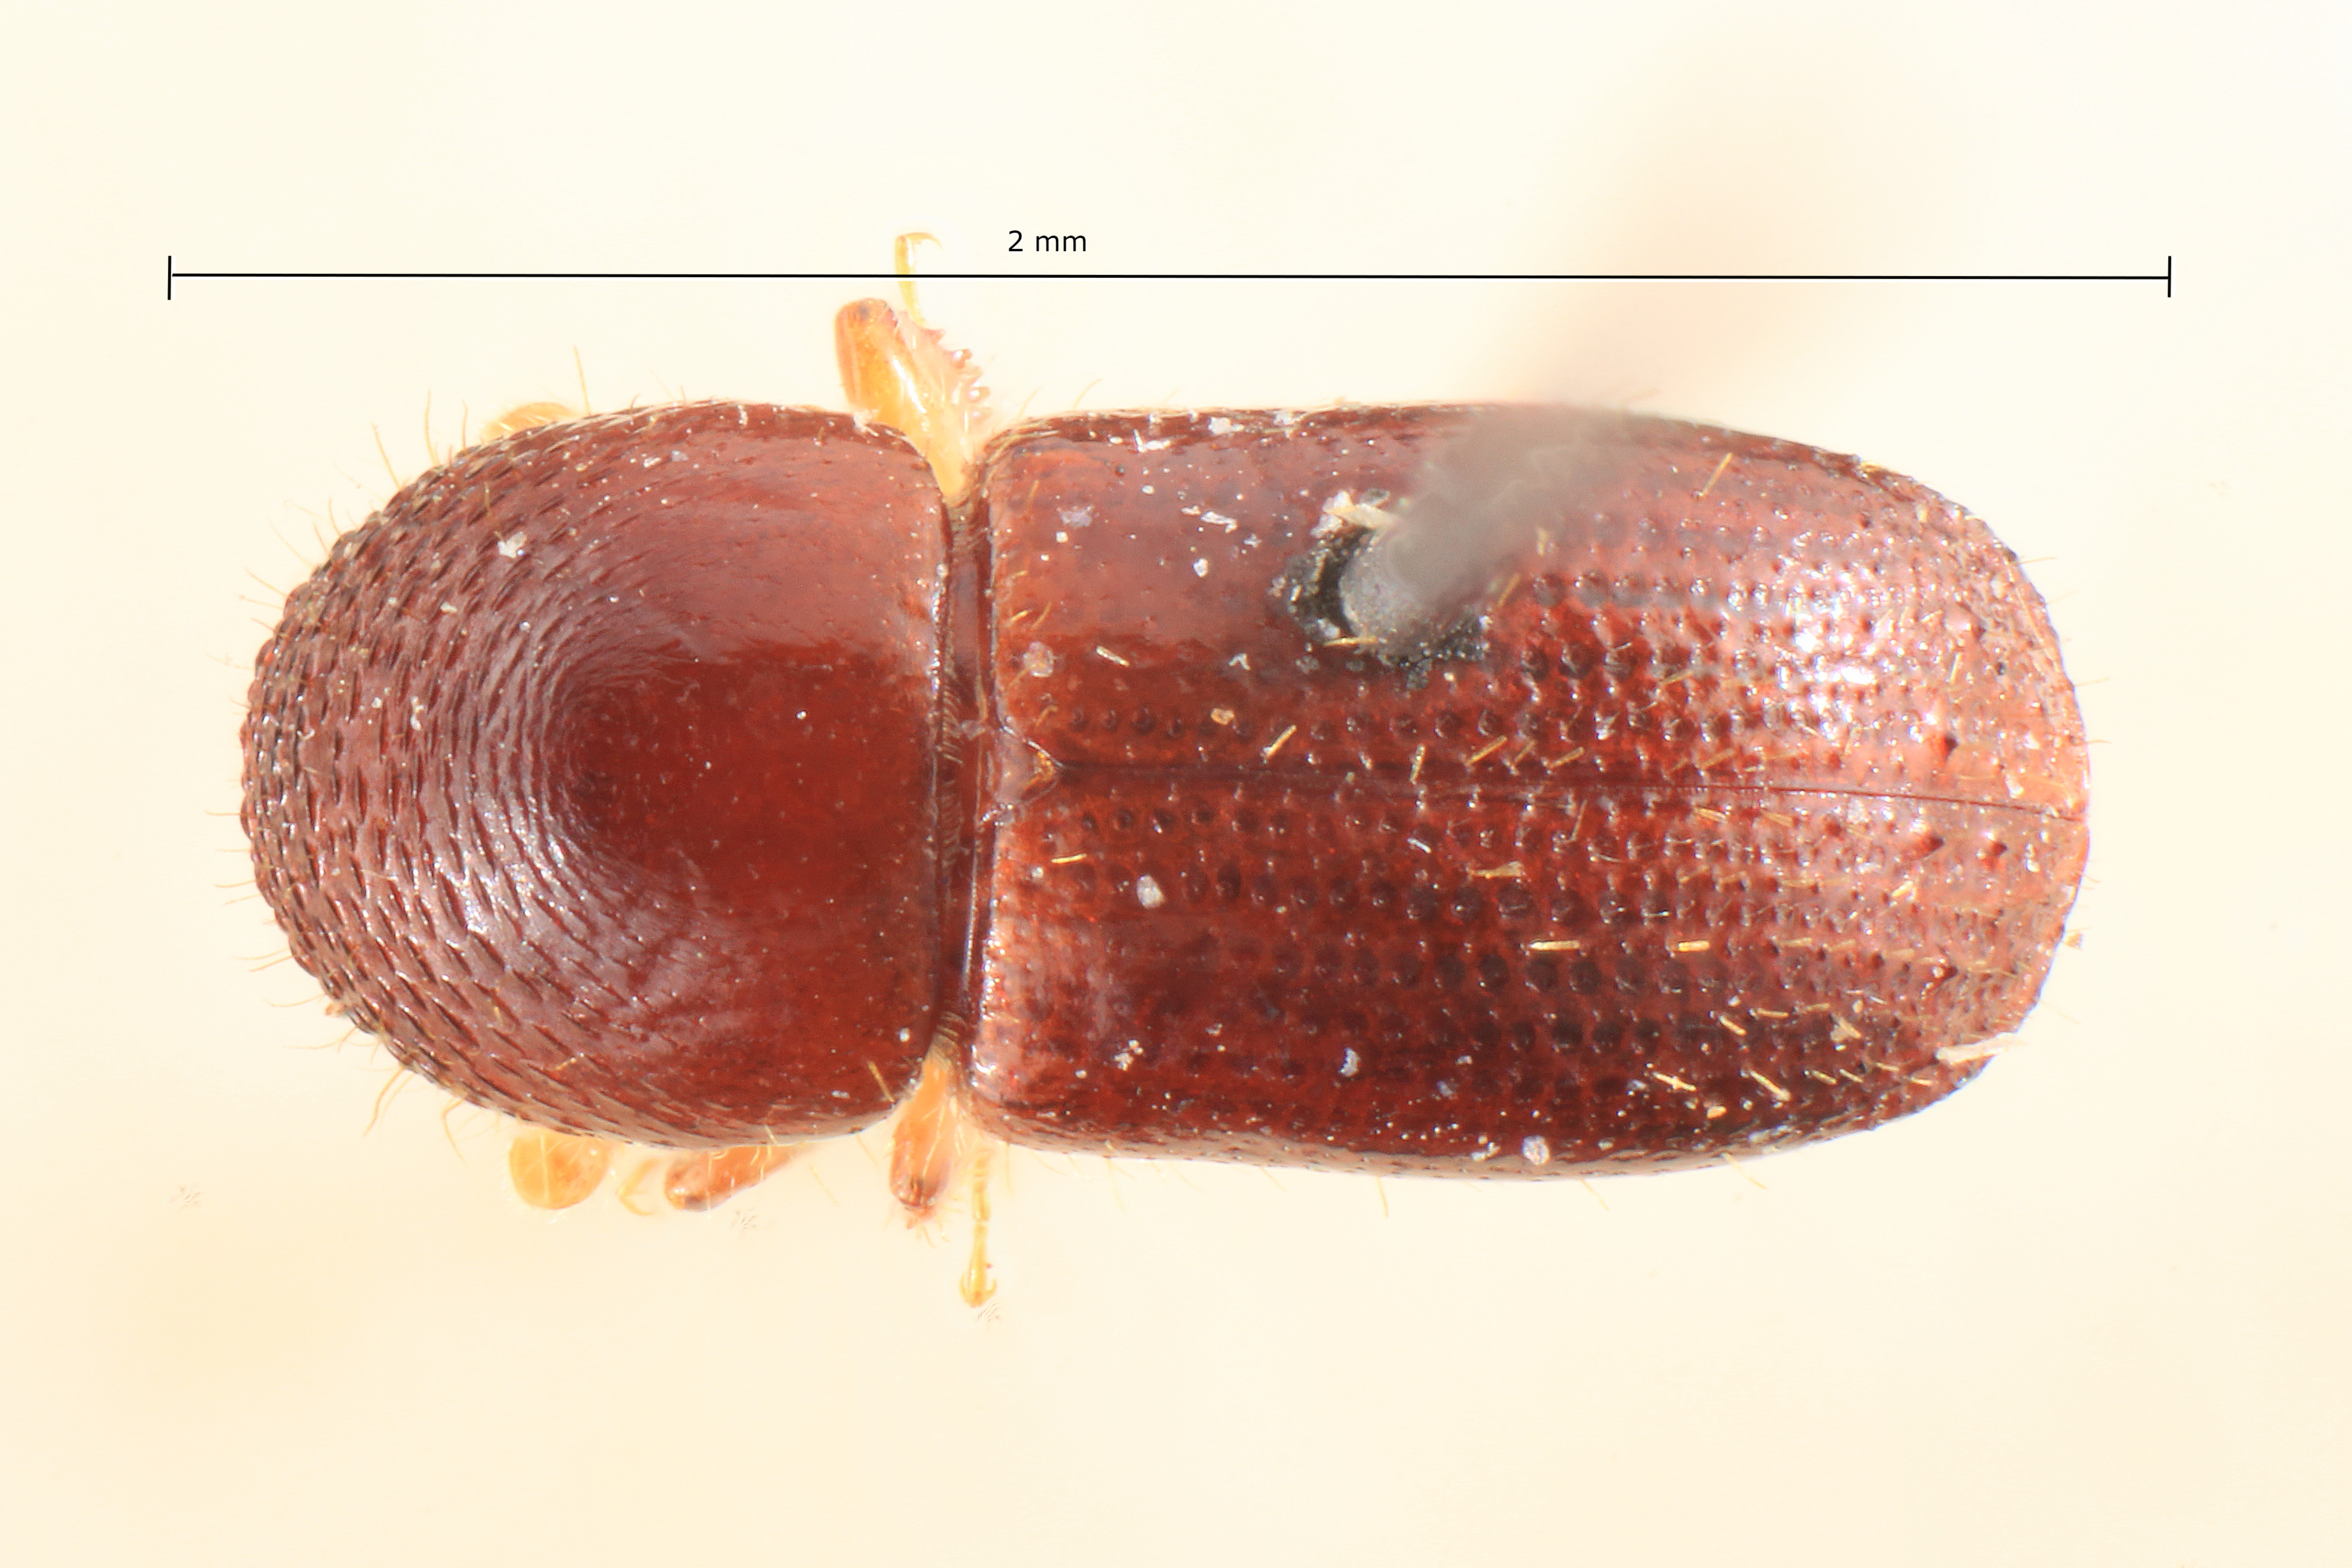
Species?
Xyleborus rothkirchi
